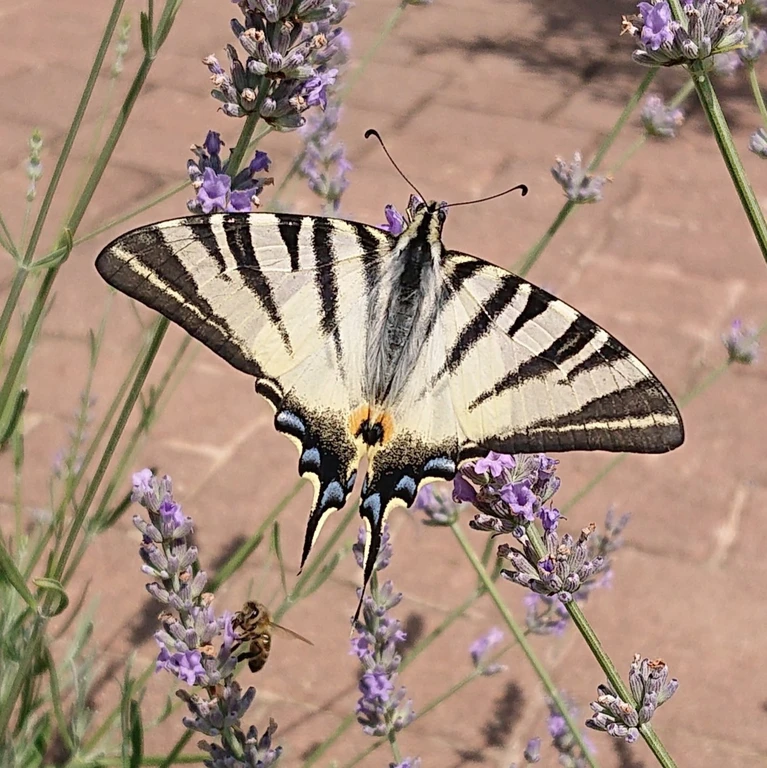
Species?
Iphiclides podalirius
